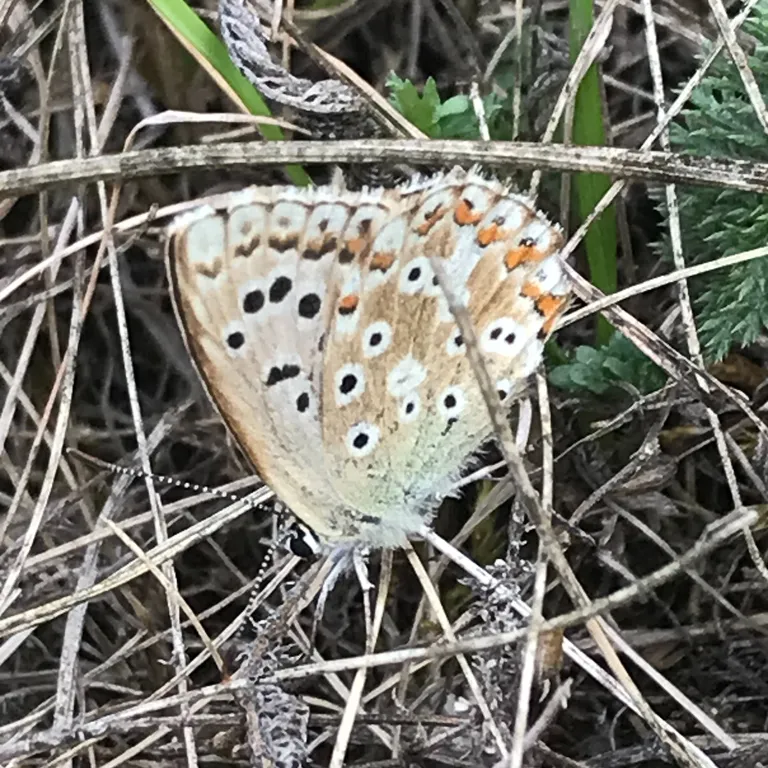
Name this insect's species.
Lysandra coridon
